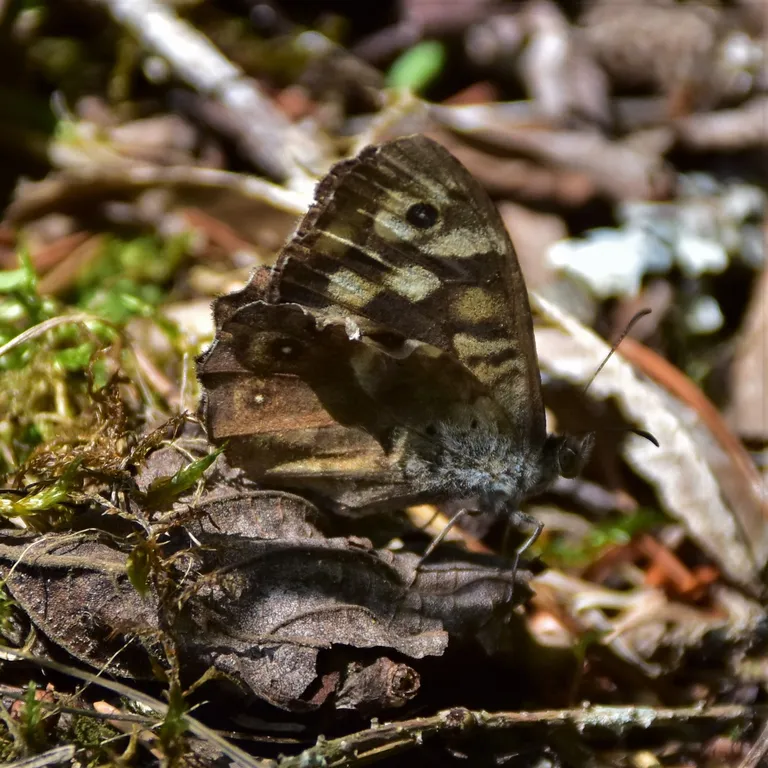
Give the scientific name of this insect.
Pararge aegeria
